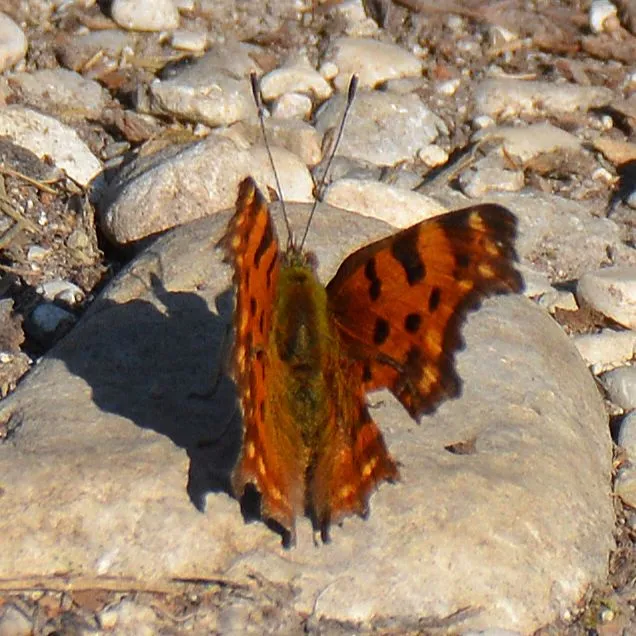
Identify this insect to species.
Polygonia c-album
